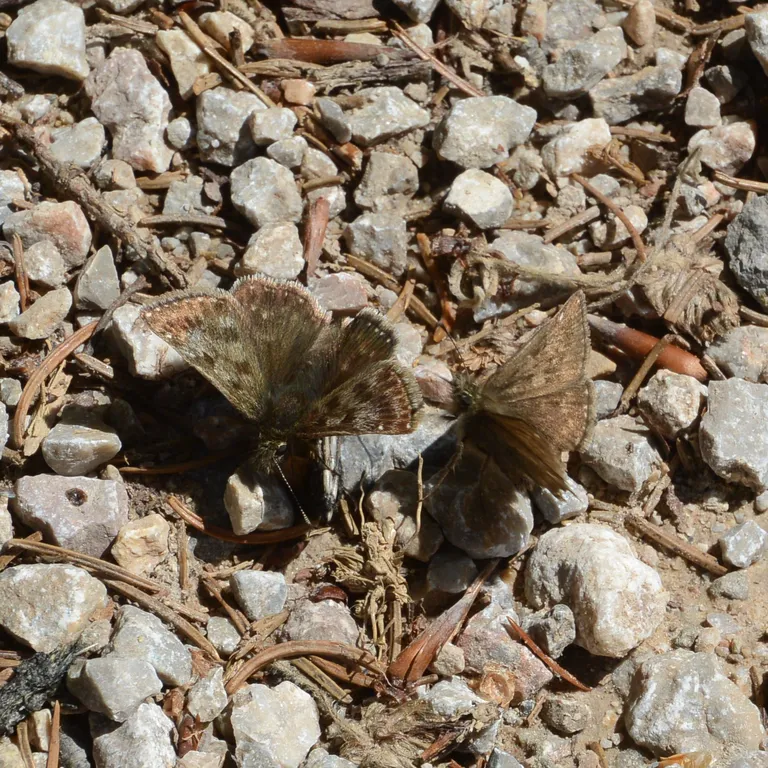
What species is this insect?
Erynnis tages
